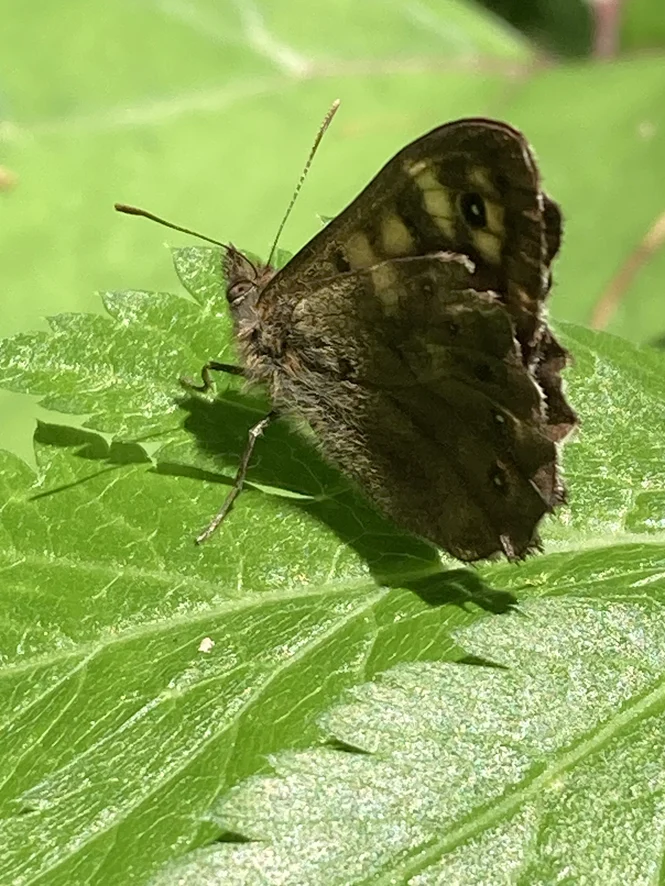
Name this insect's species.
Pararge aegeria
